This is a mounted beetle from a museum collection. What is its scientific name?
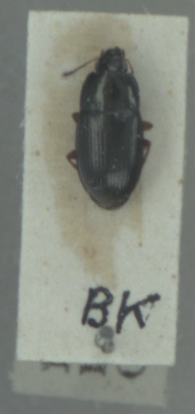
Amara familiaris
